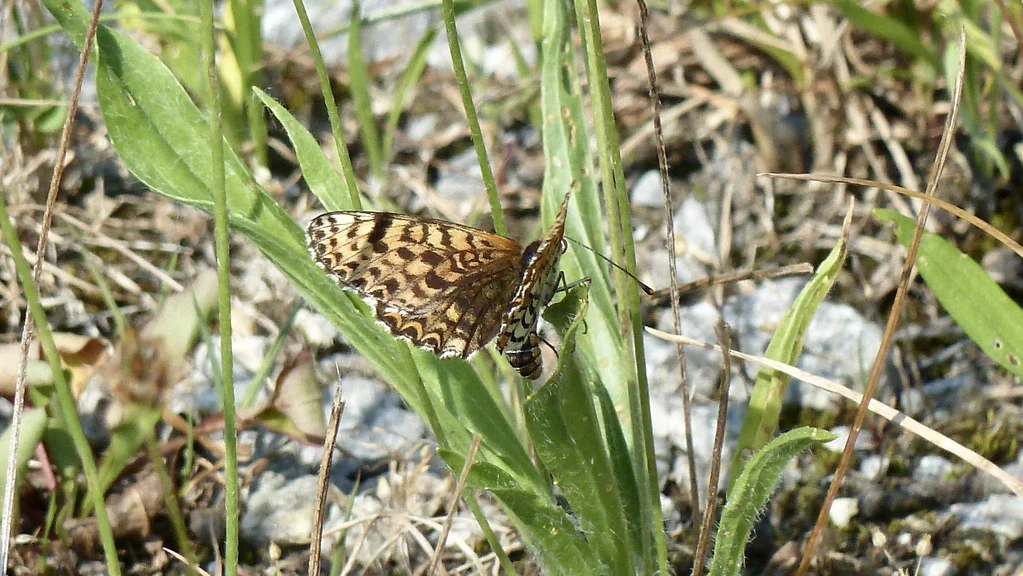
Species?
Melitaea didyma
